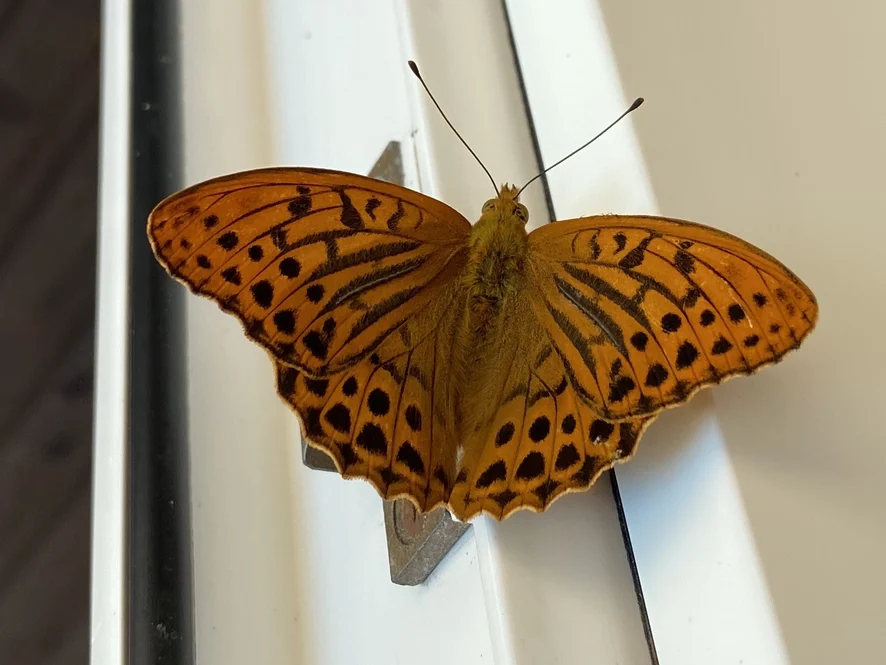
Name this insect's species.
Argynnis paphia
